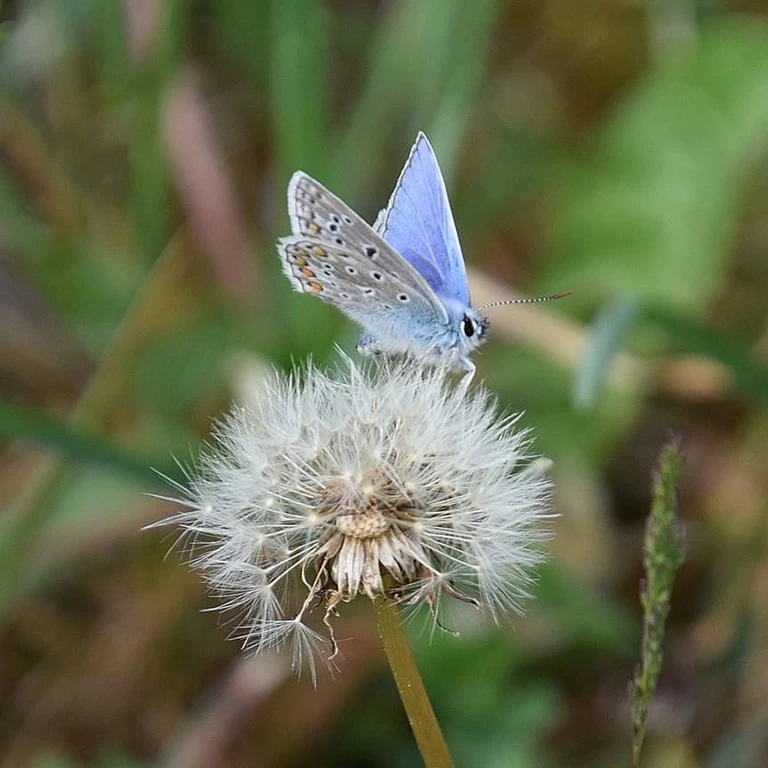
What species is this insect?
Polyommatus icarus
